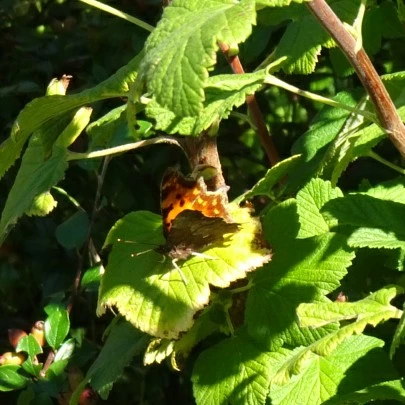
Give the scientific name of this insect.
Polygonia c-album
